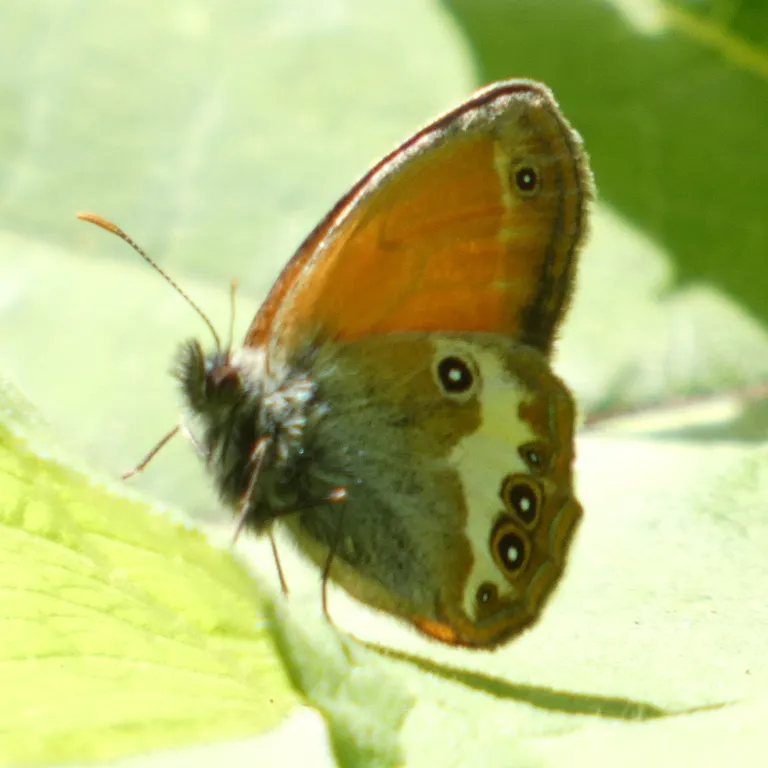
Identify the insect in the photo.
Coenonympha arcania
